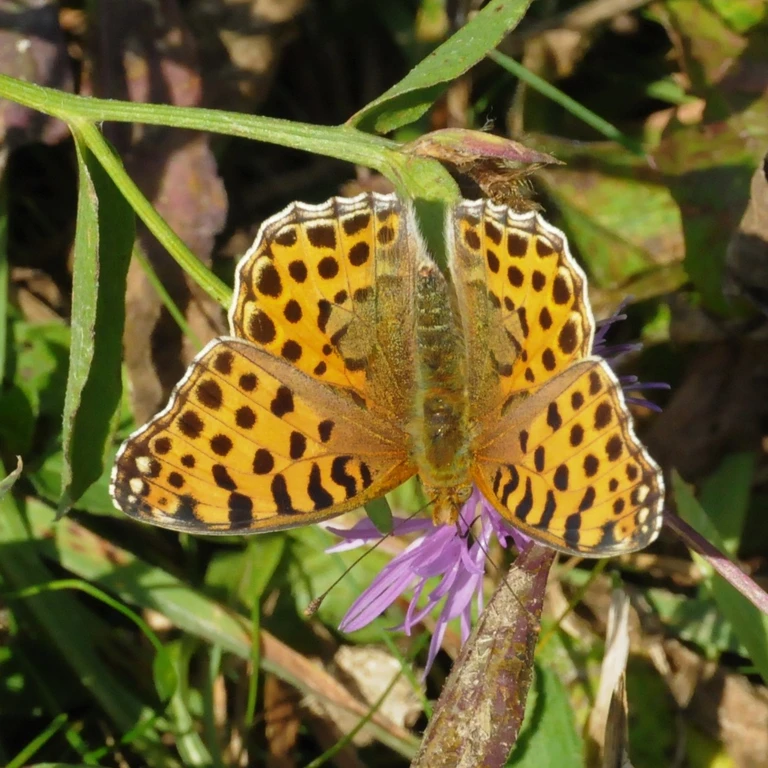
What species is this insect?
Issoria lathonia
